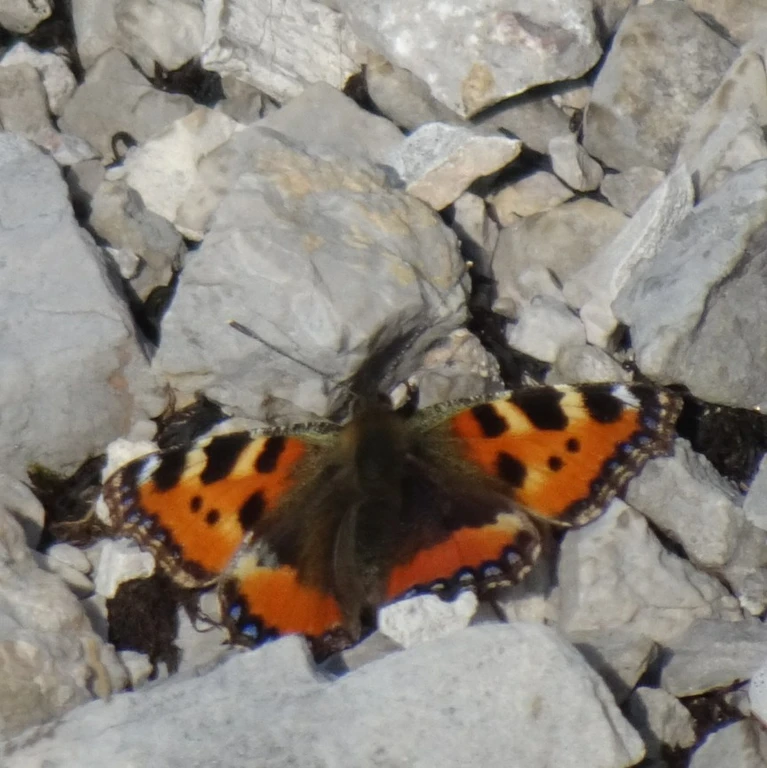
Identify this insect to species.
Aglais urticae
